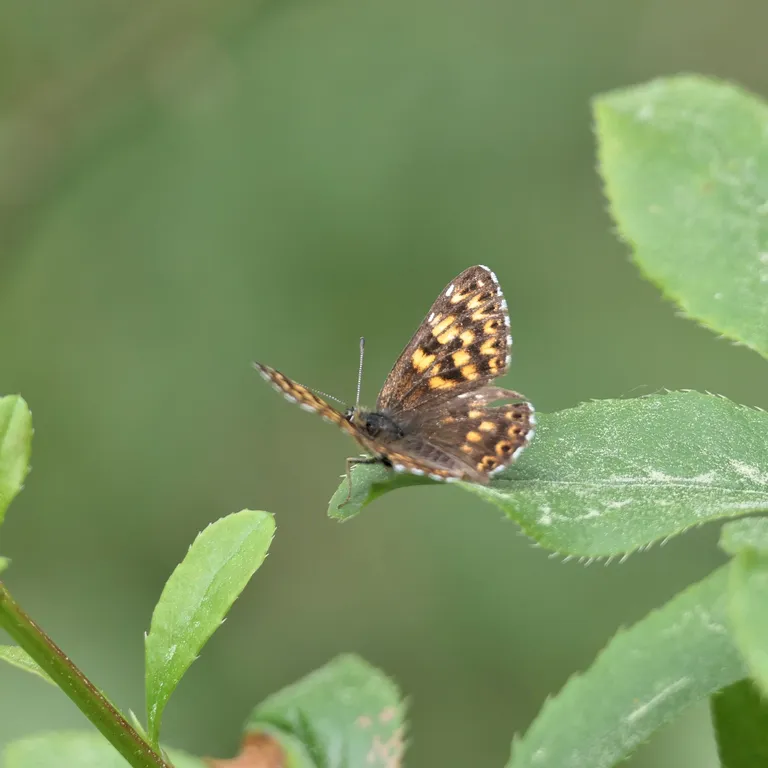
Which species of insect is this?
Hamearis lucina
